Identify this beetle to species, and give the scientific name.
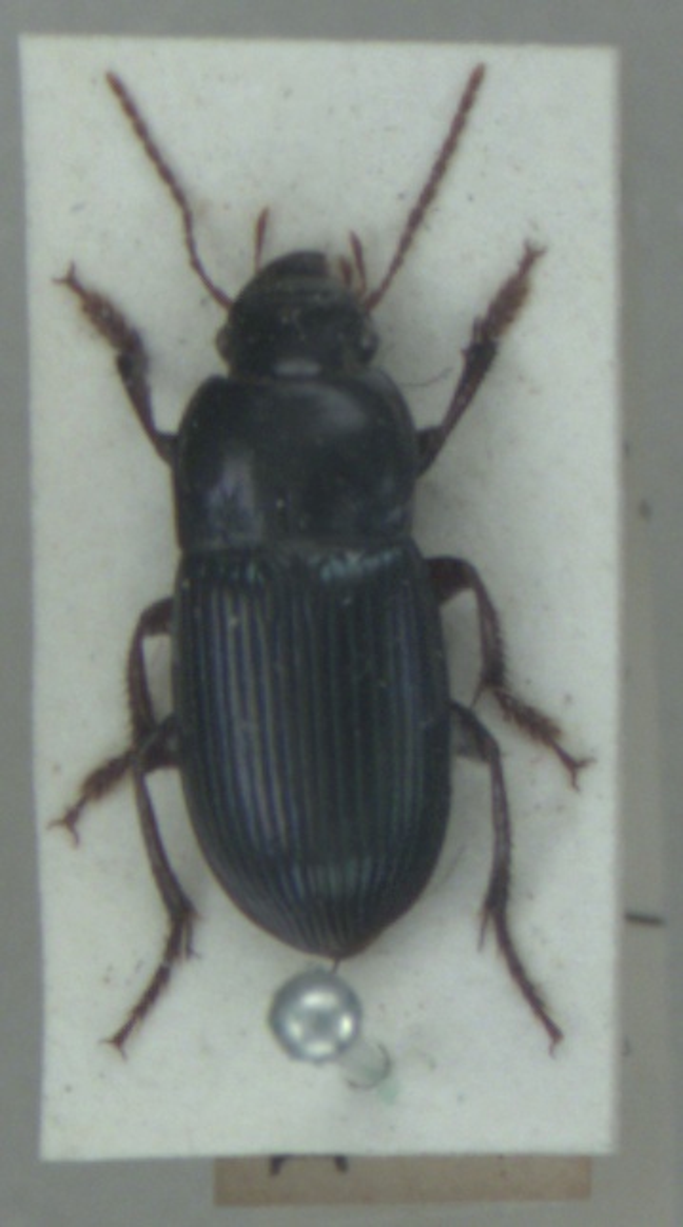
Harpalus rubripes
